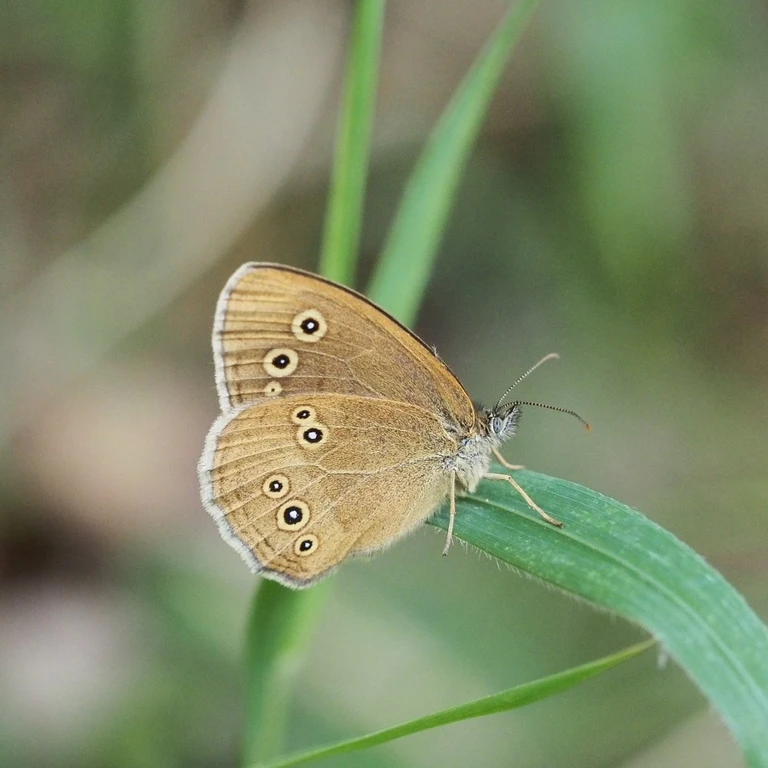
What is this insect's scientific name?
Aphantopus hyperantus
